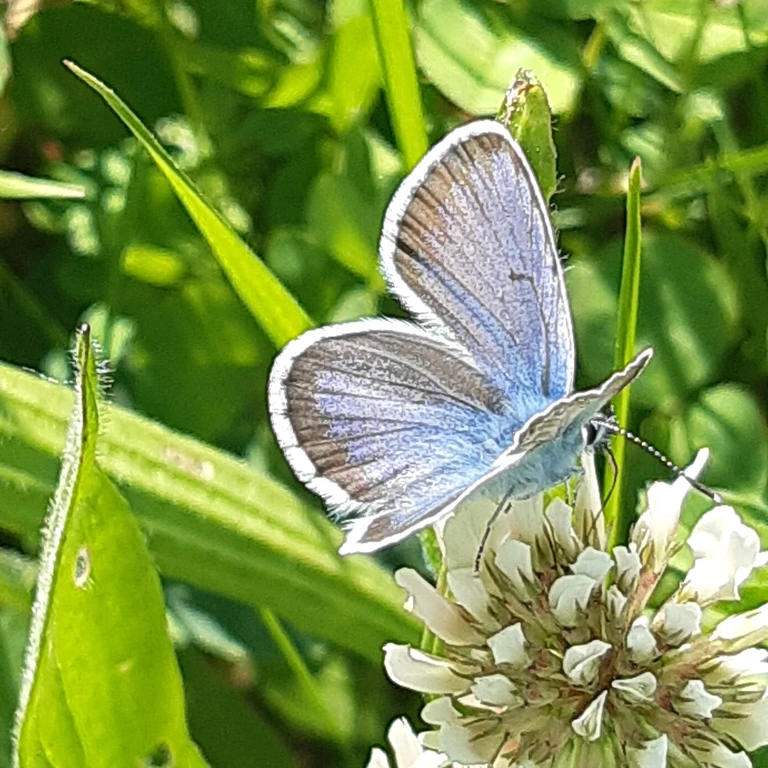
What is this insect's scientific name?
Plebejus argus
